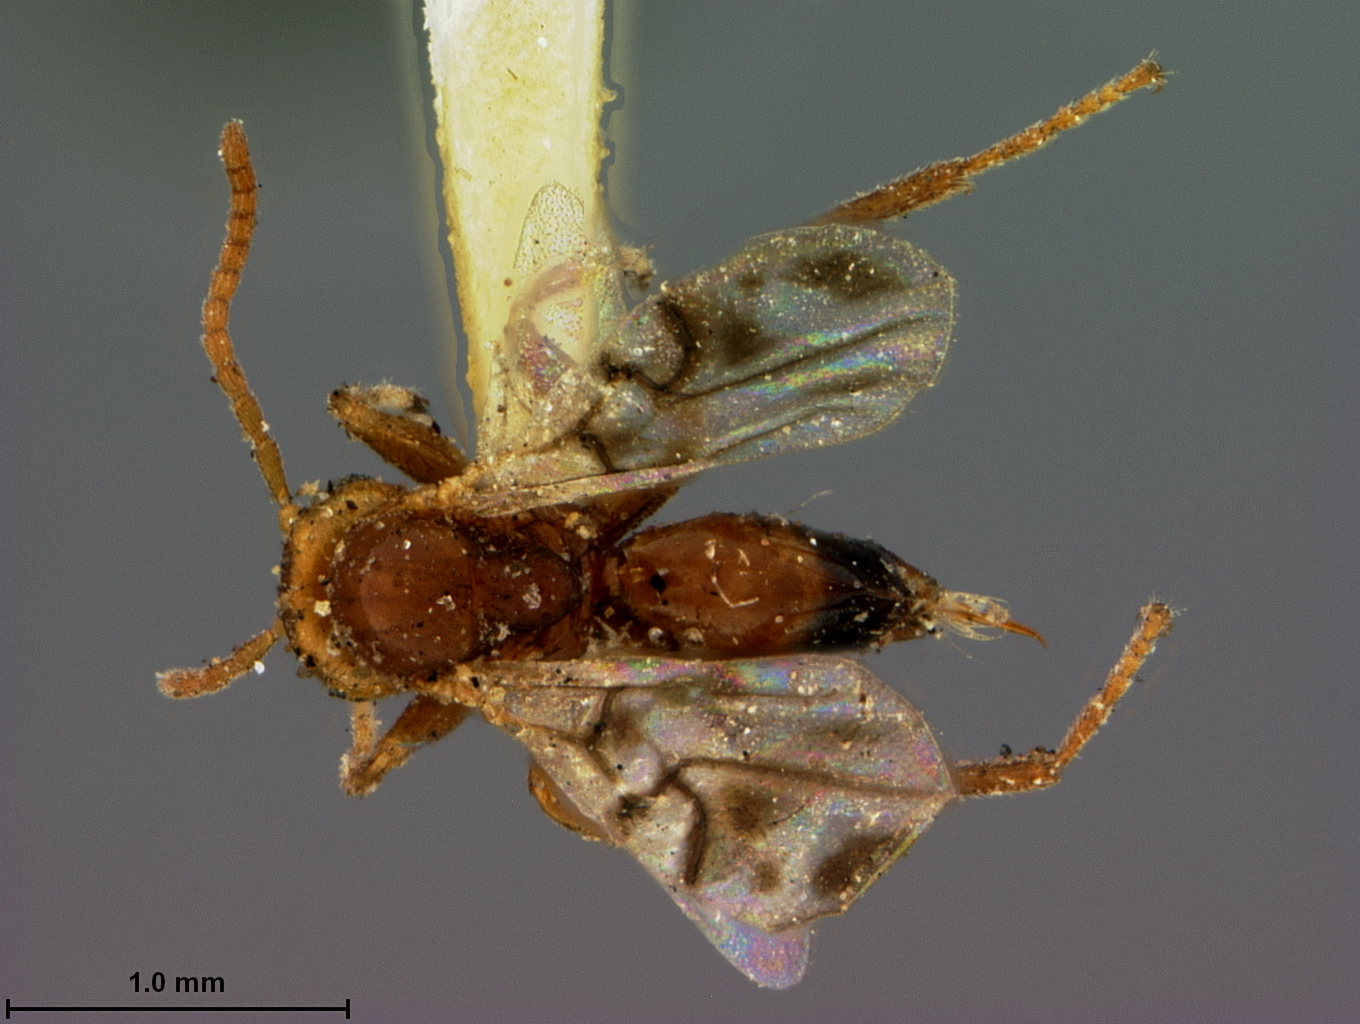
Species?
Dryophanta pulchripennis
